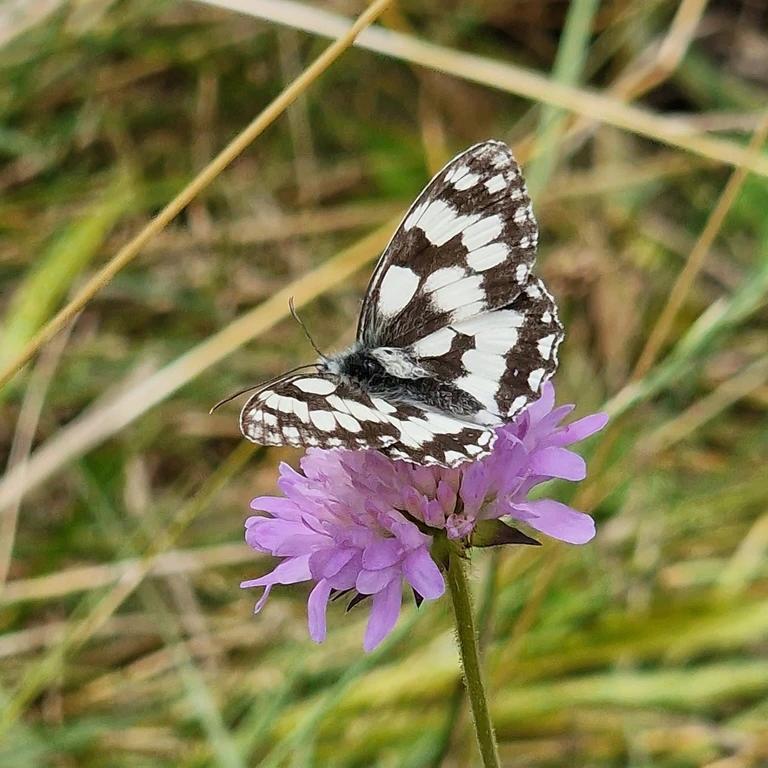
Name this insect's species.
Melanargia galathea
